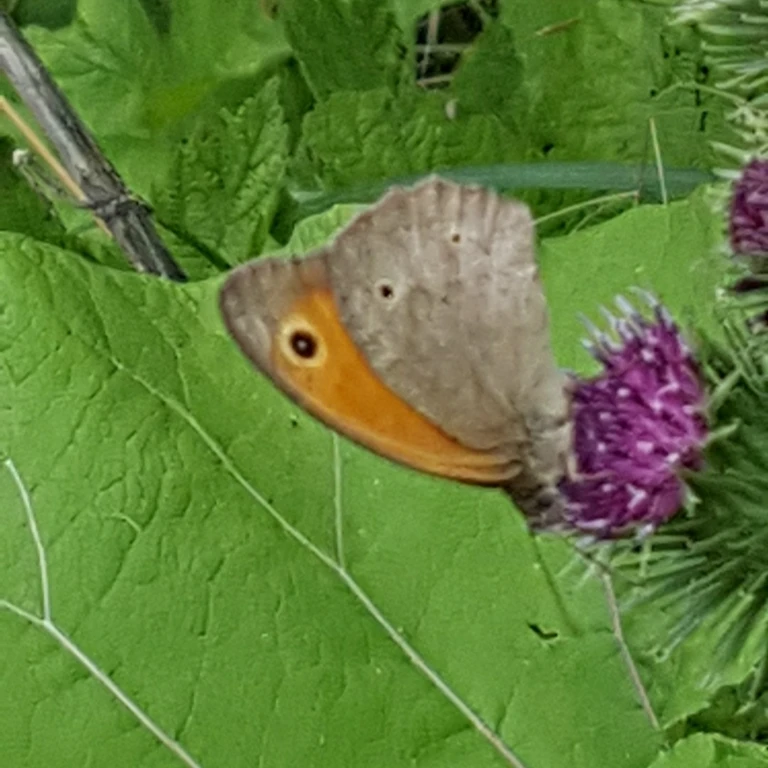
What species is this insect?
Maniola jurtina
